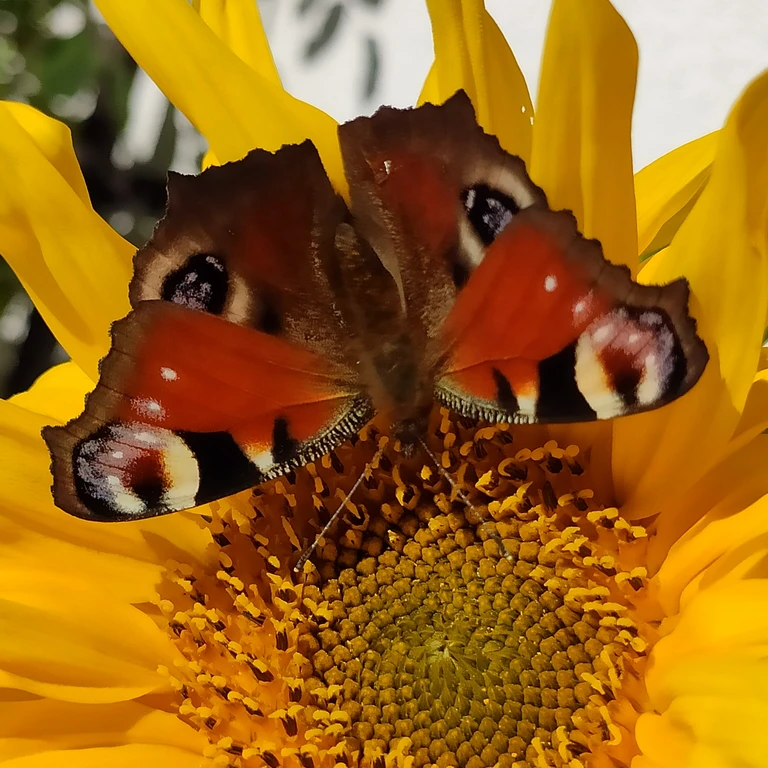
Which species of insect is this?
Aglais io
